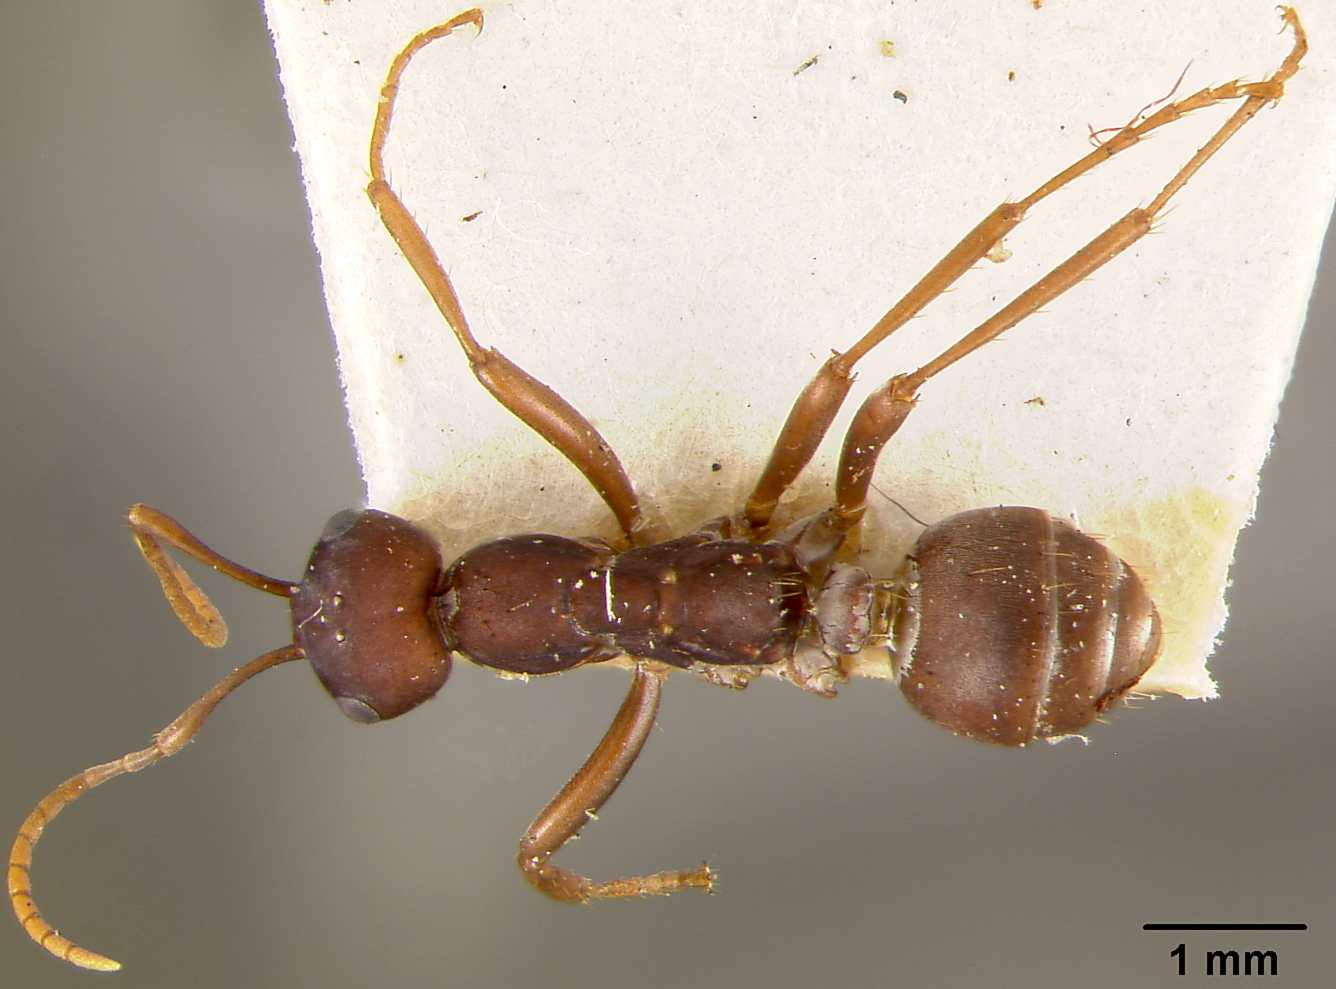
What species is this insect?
Polyergus rufescens
